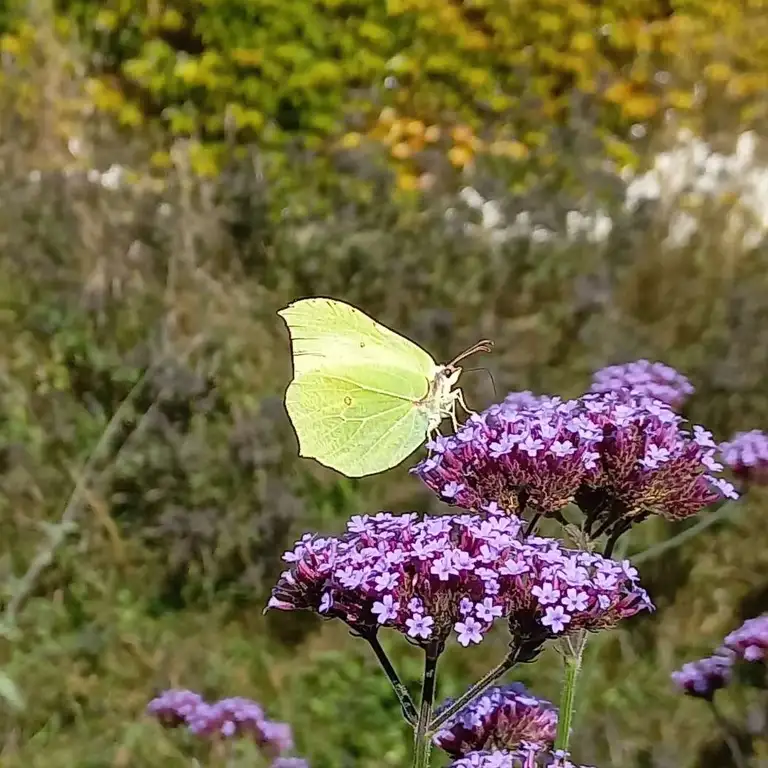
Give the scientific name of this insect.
Gonepteryx rhamni
